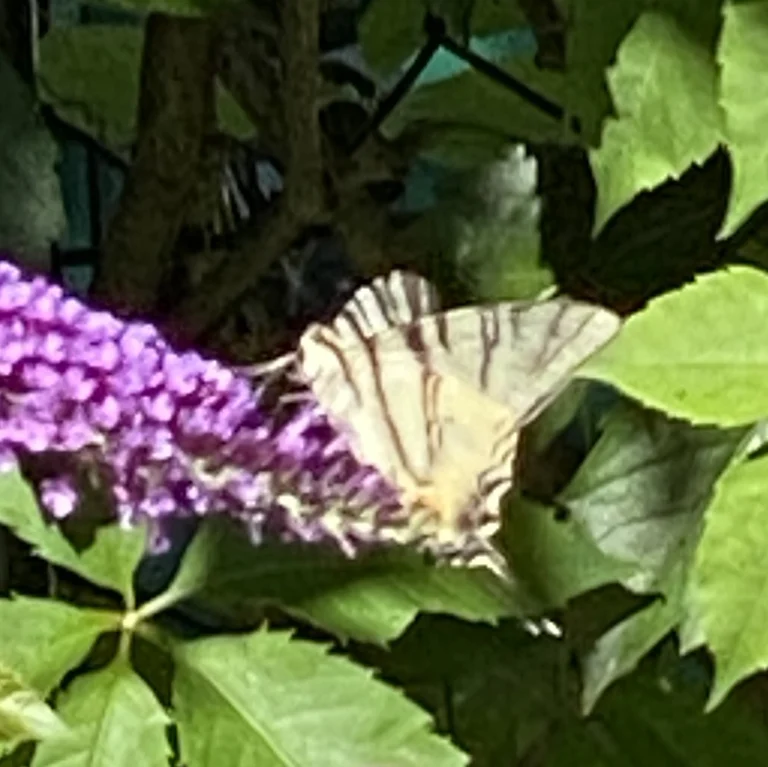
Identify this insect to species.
Iphiclides podalirius
